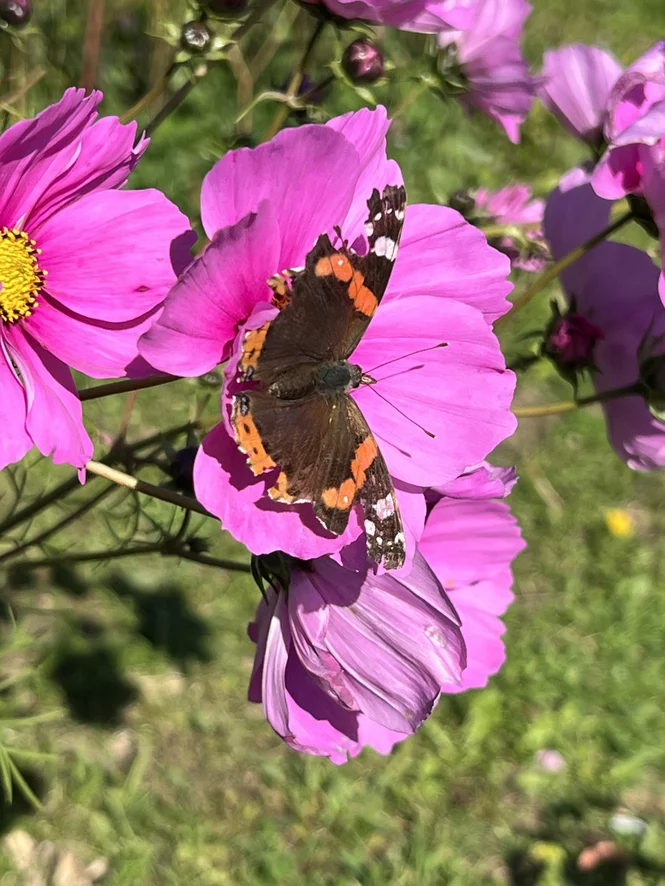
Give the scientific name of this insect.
Vanessa atalanta
